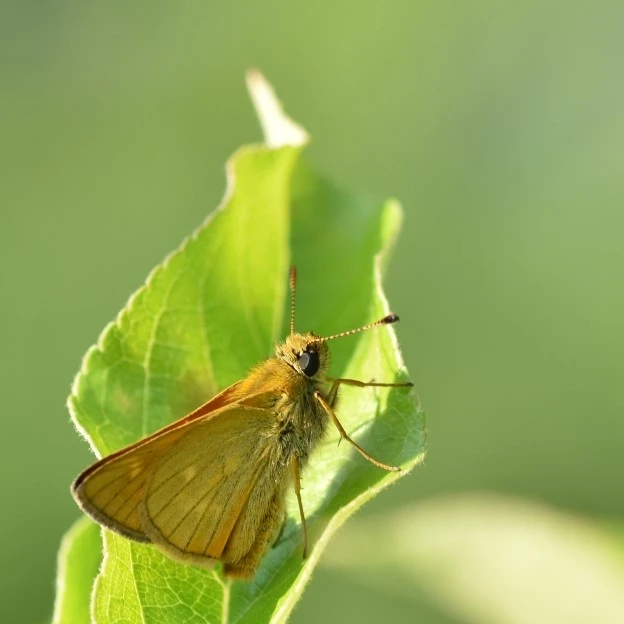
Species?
Ochlodes sylvanus (also Ochlodes venata)
